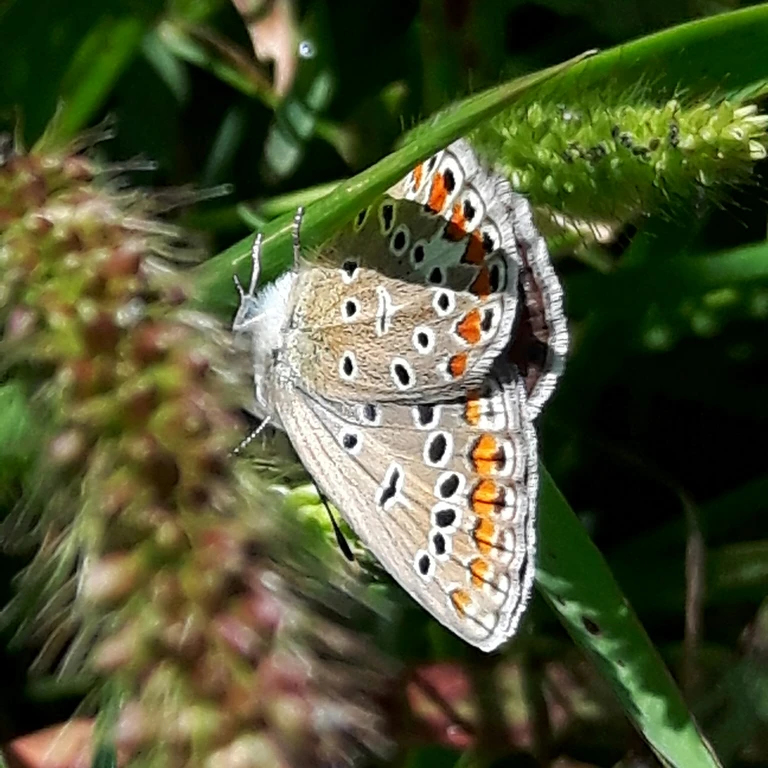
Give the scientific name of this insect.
Polyommatus icarus
